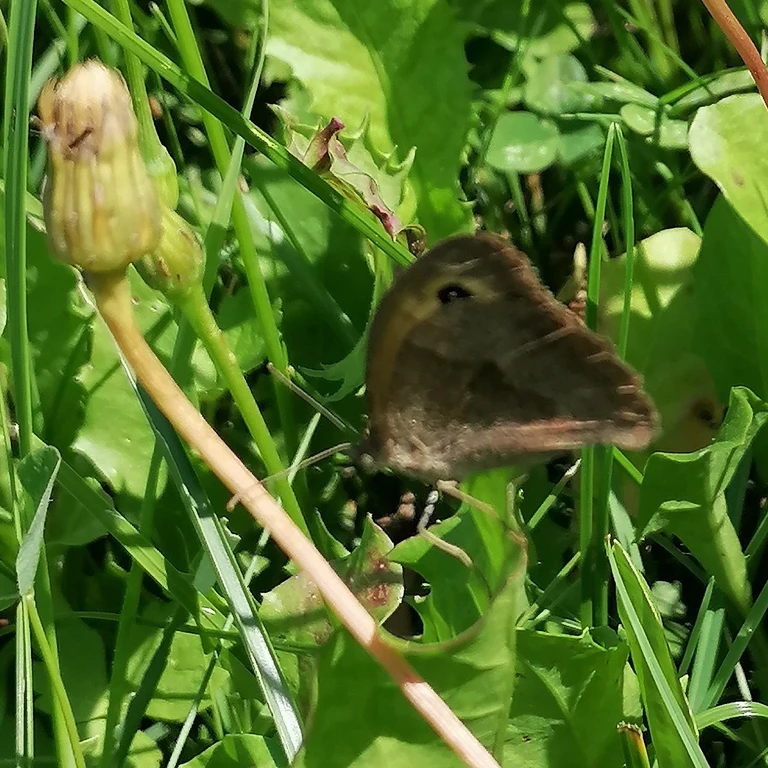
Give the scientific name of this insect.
Maniola jurtina
